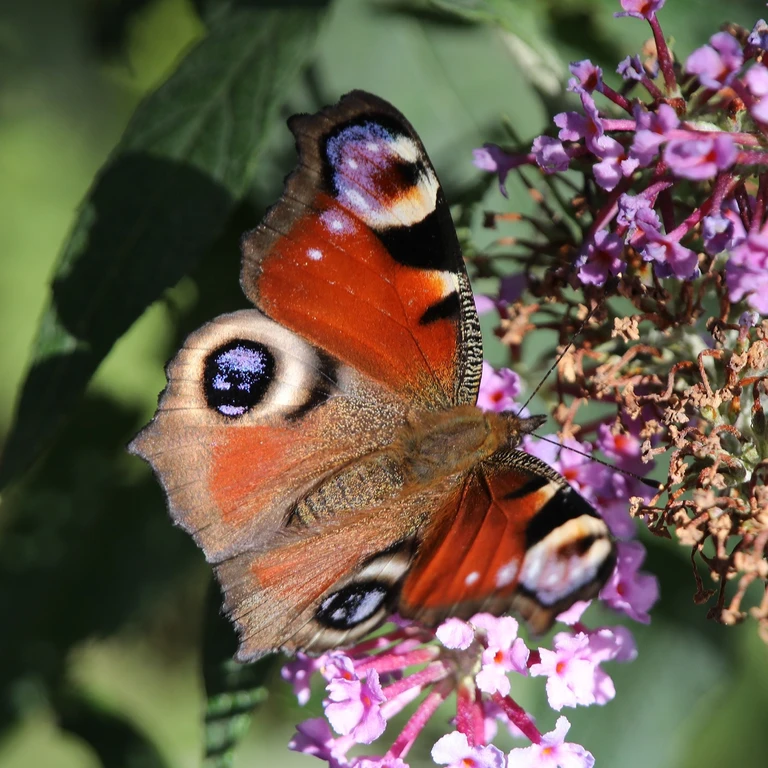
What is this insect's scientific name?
Aglais io
